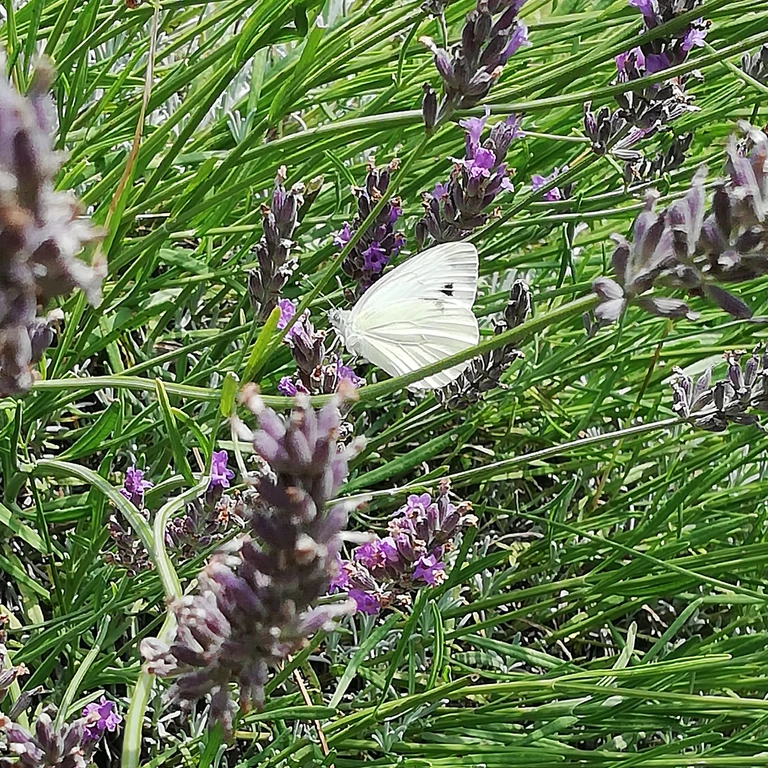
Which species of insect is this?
Pieris brassicae
